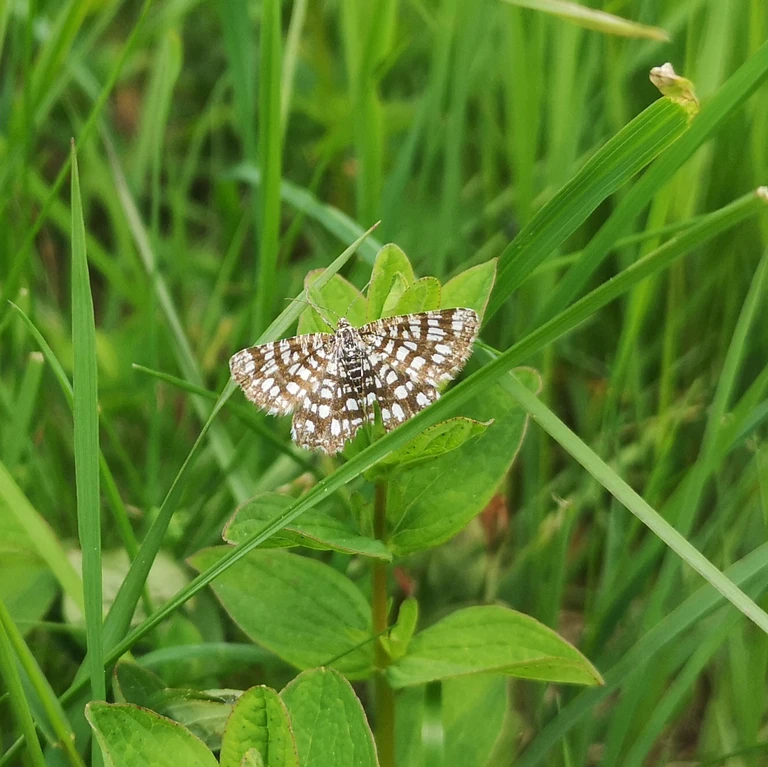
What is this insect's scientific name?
Chiasmia clathrata
